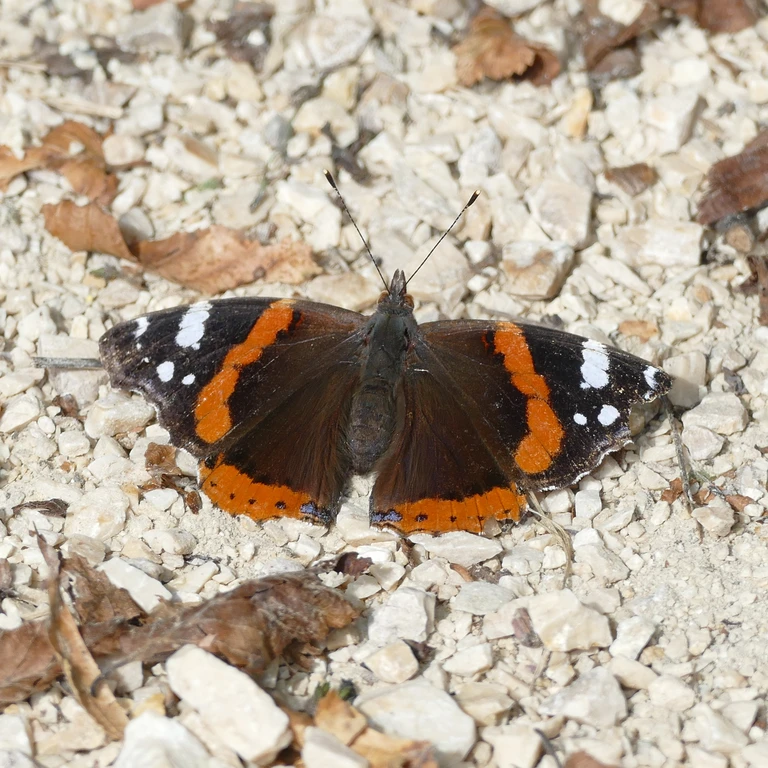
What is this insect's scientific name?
Vanessa atalanta
